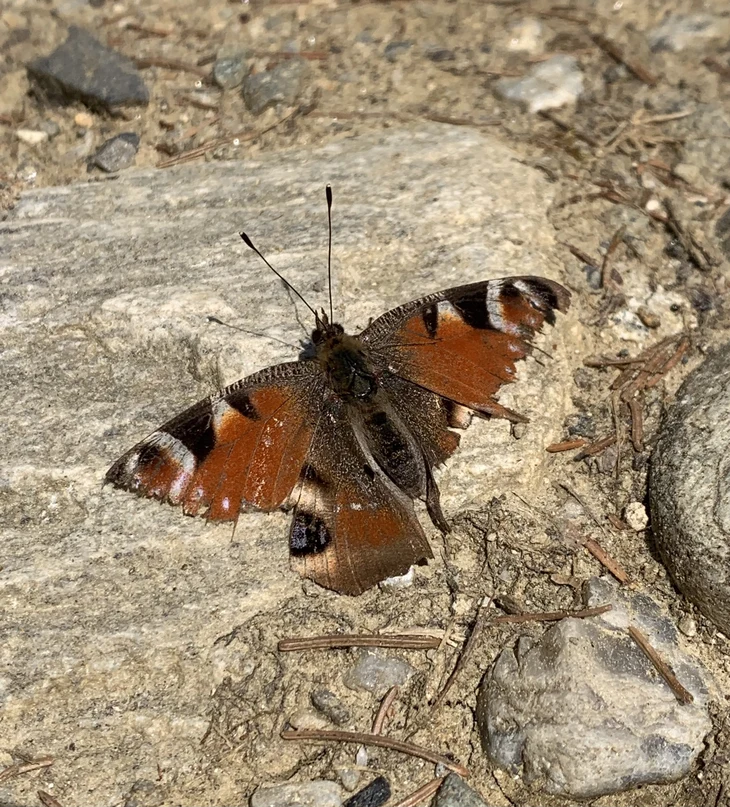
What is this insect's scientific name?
Aglais io
